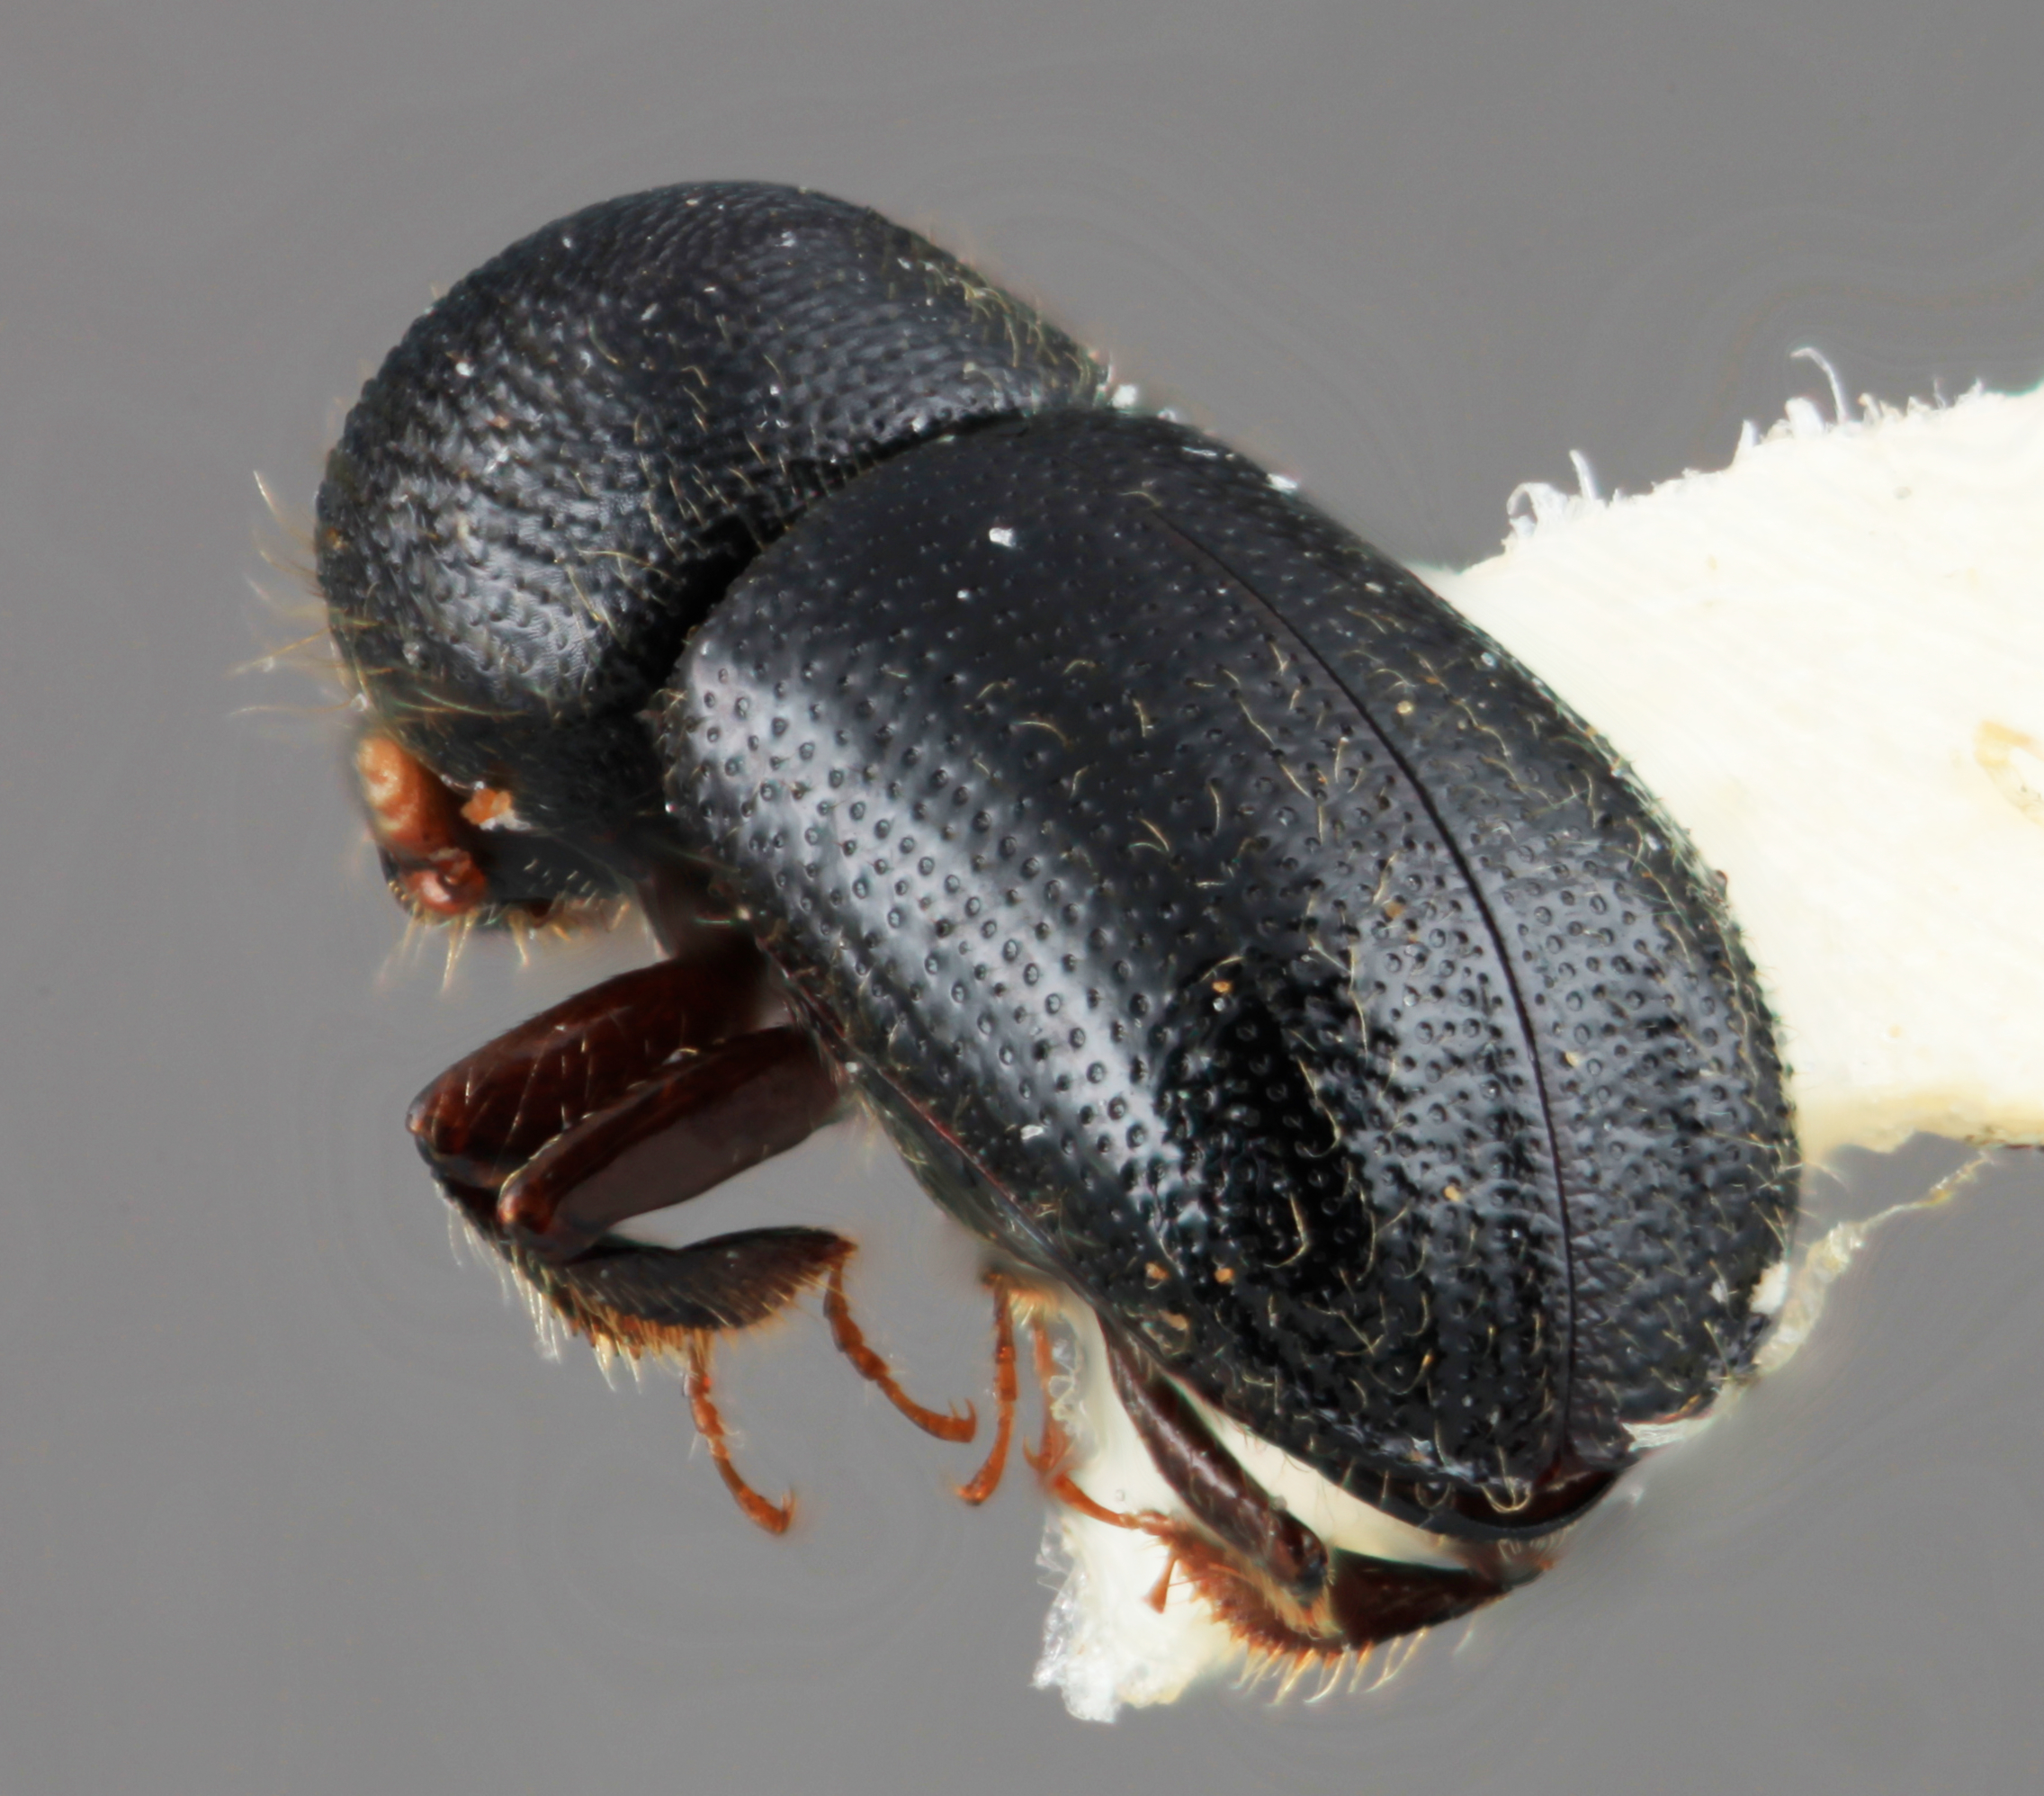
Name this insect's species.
Ambrosiodmus ferus
